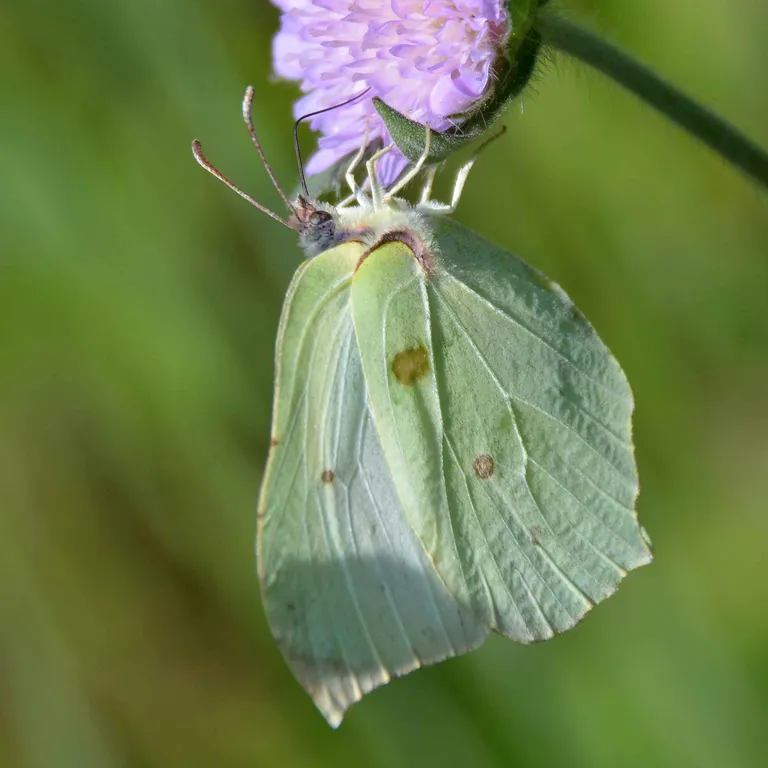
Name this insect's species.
Gonepteryx rhamni
